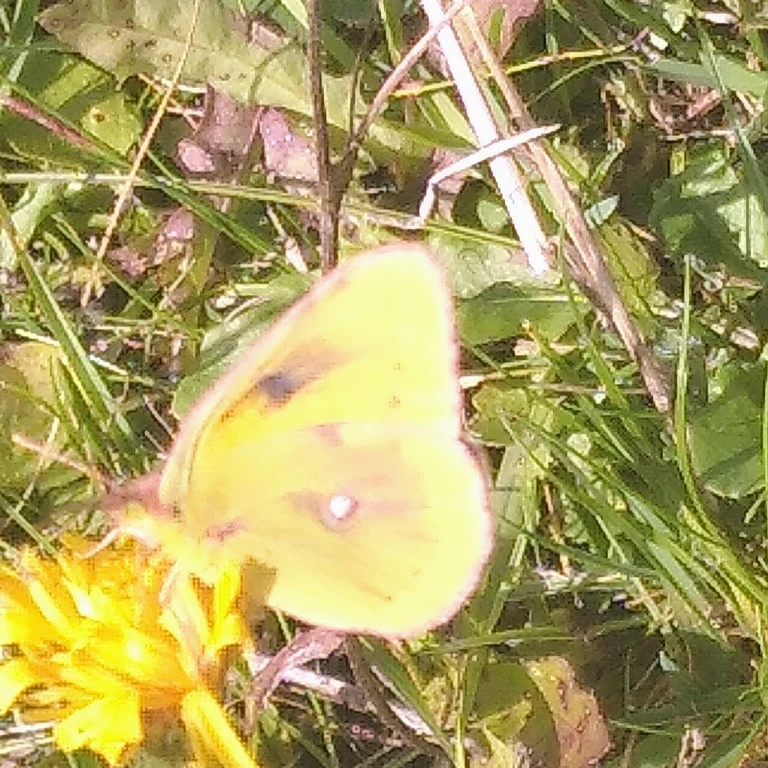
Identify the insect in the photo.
Colias croceus
